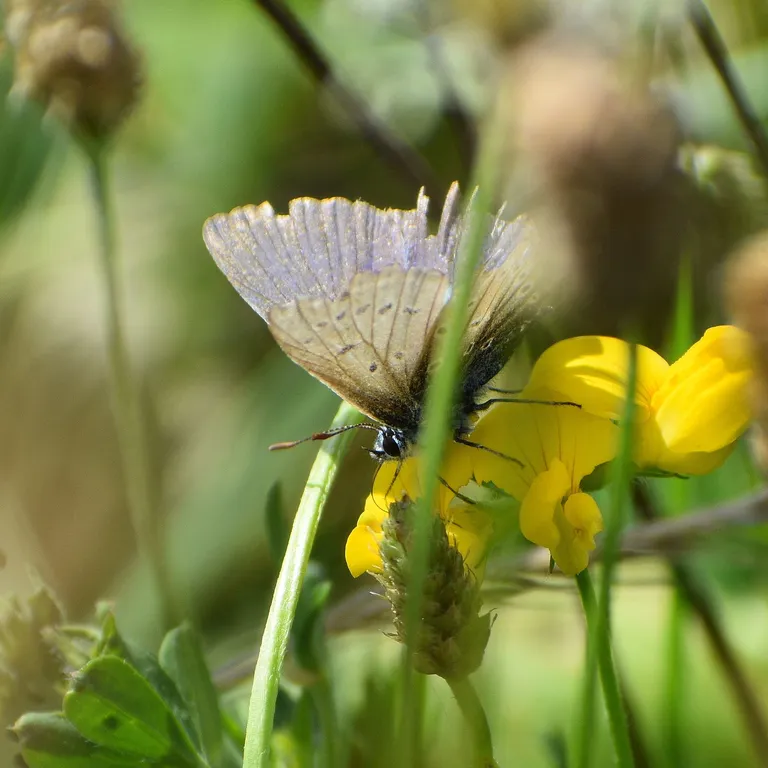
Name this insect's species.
Polyommatus icarus
